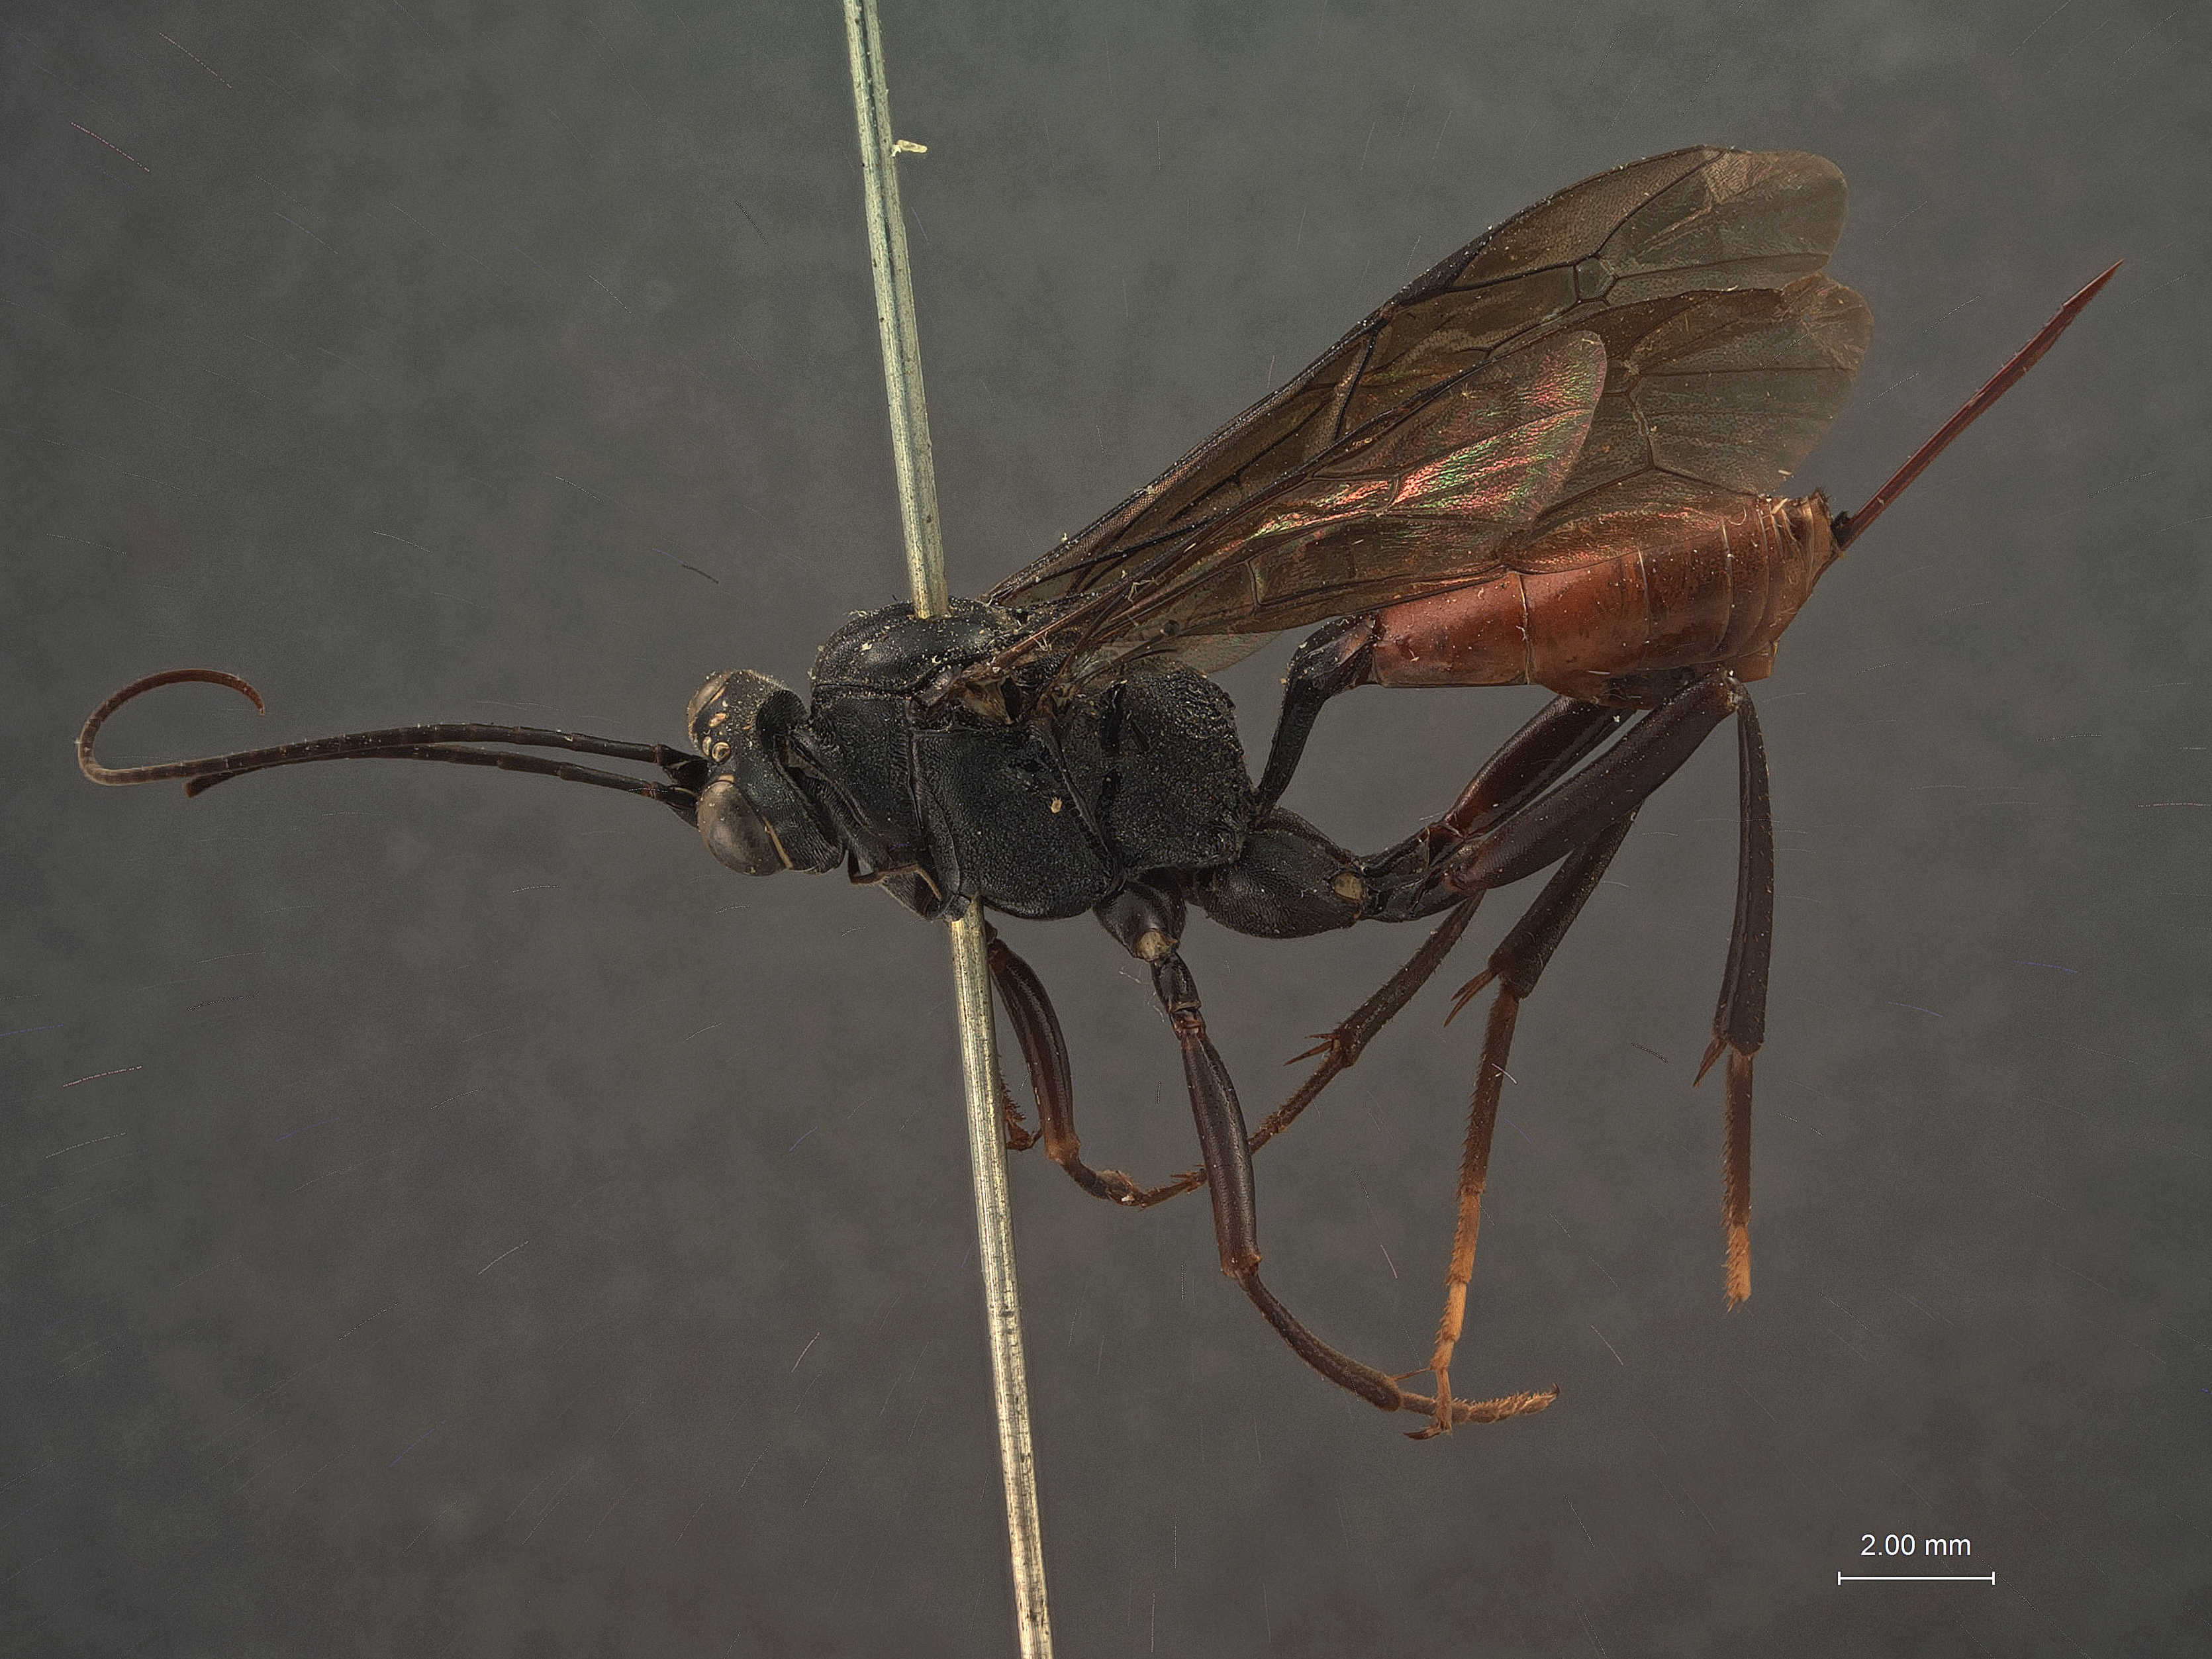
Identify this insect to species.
Cryptus temporalis
